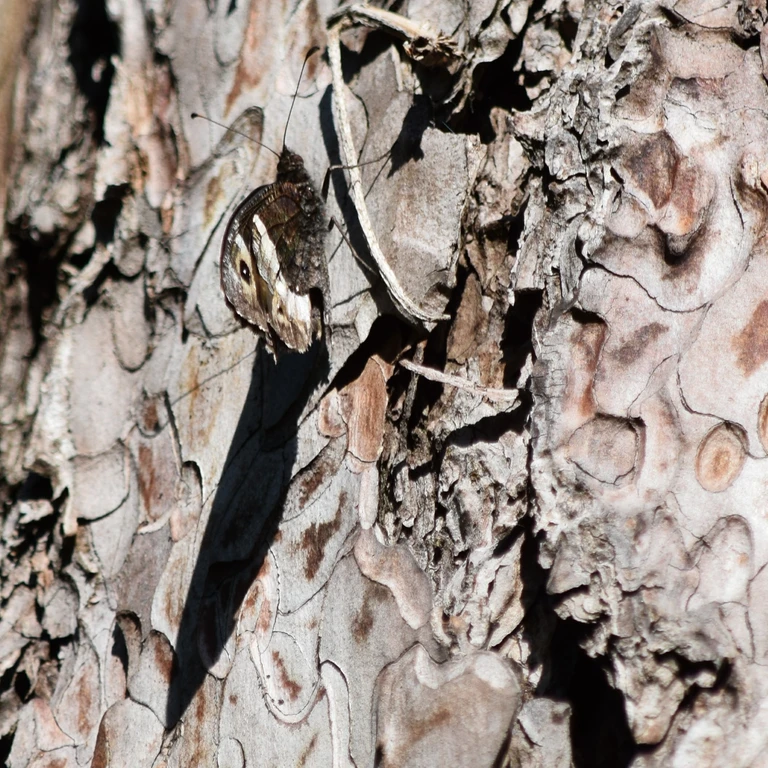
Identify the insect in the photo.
Hipparchia alcyone
